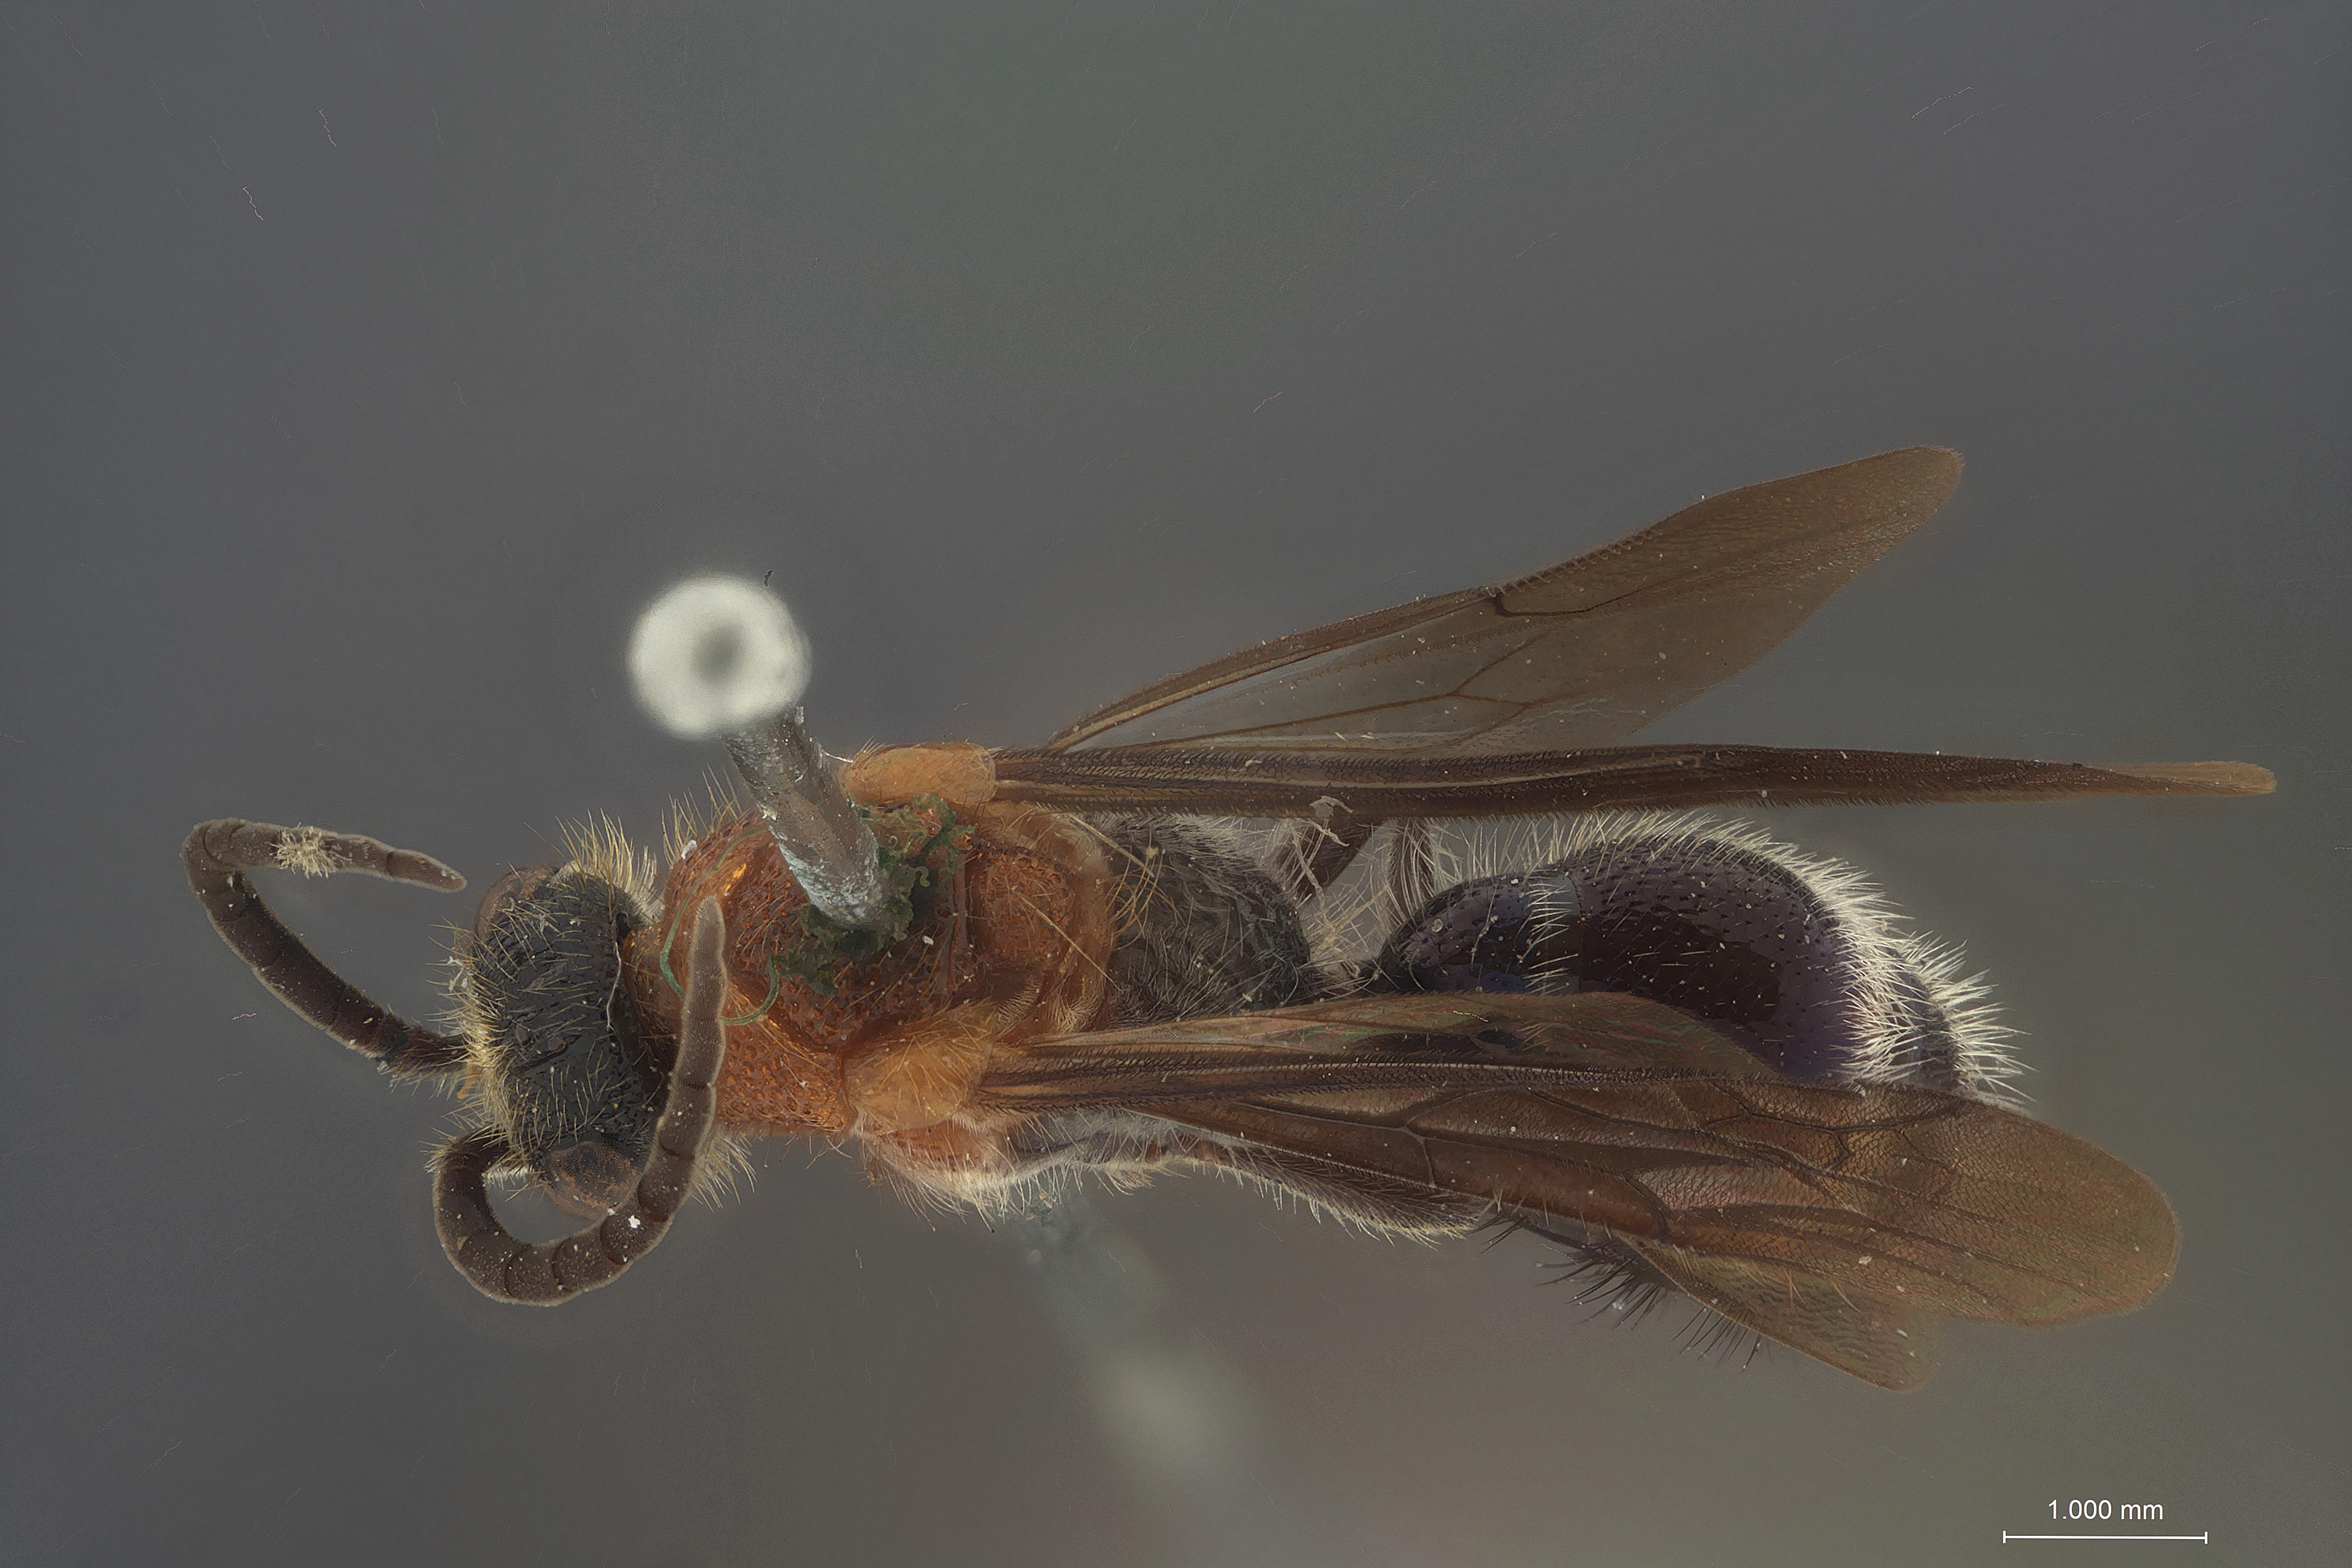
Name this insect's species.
Smicromyrme scitula
